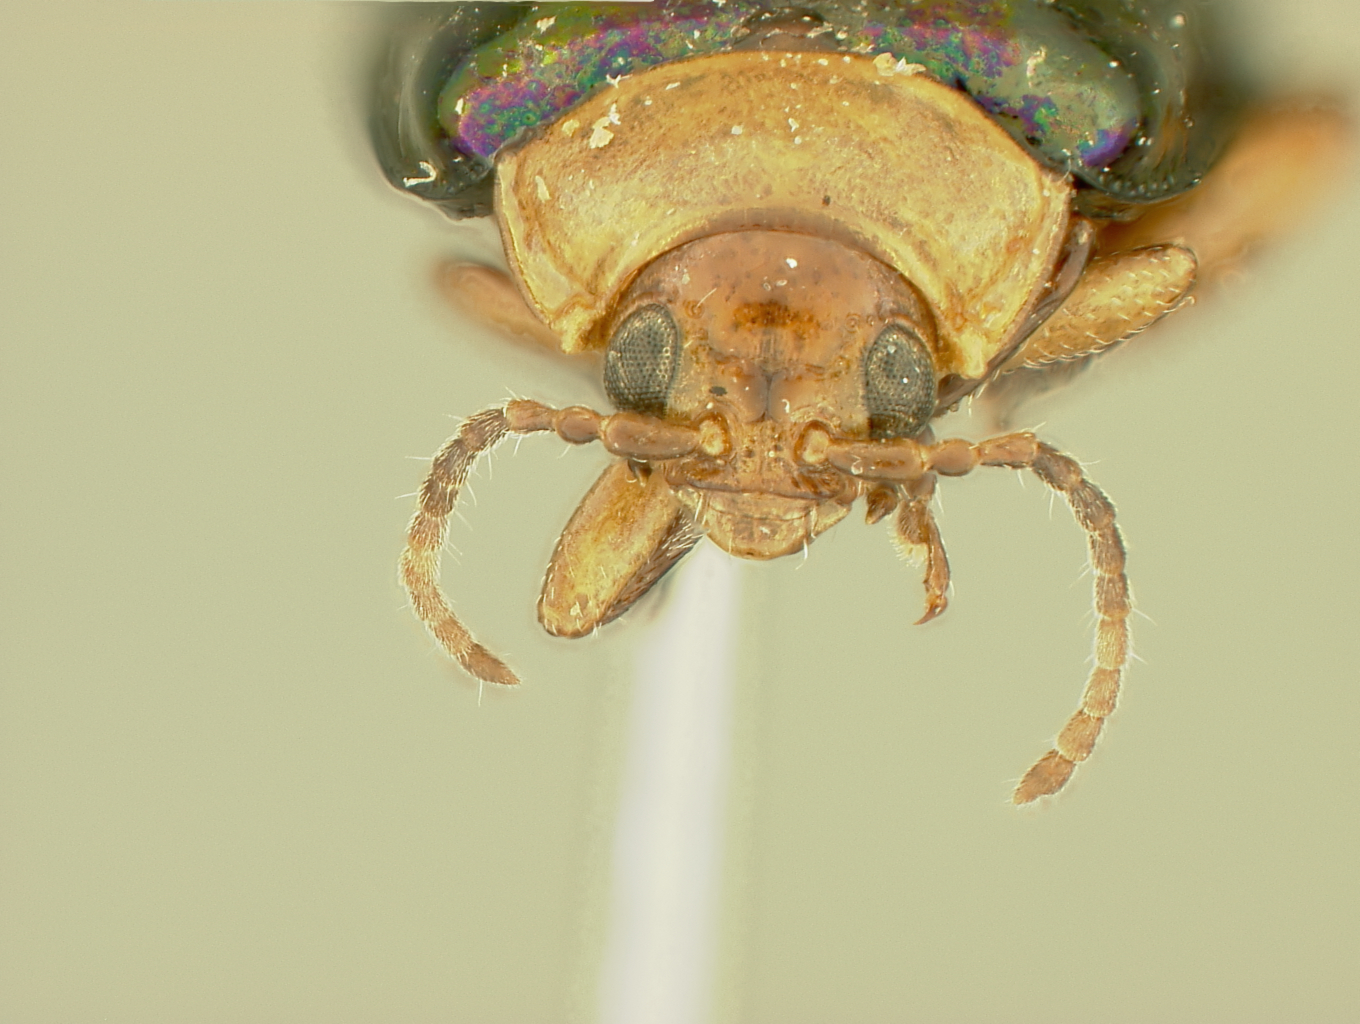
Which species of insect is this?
Oedionychus viridipennis
